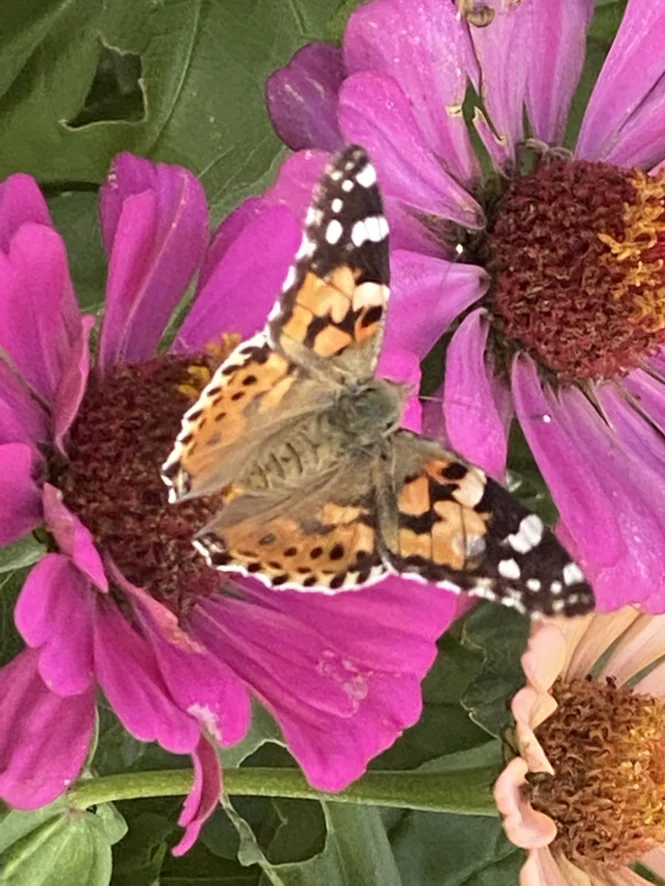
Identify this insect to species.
Vanessa cardui
